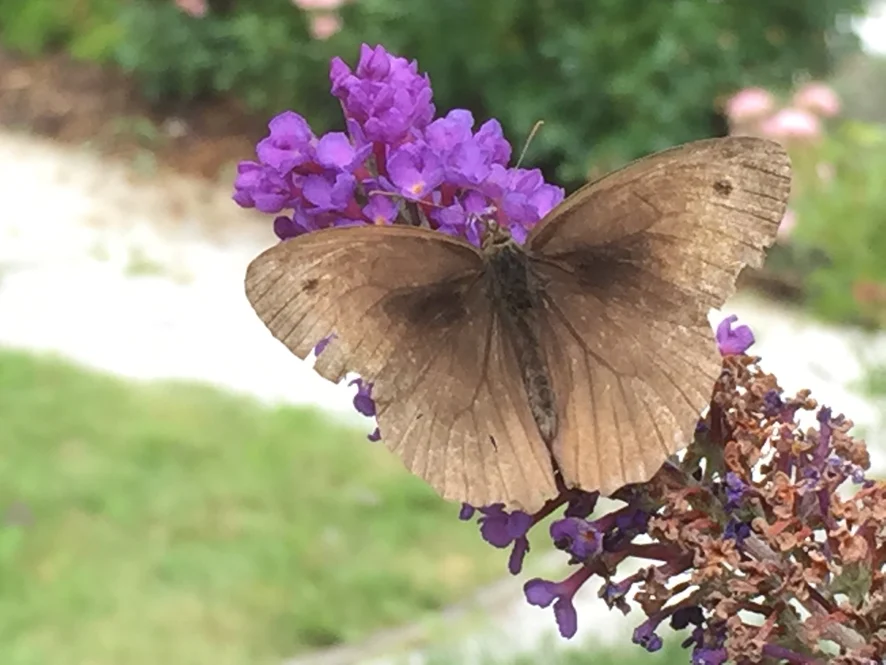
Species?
Maniola jurtina
